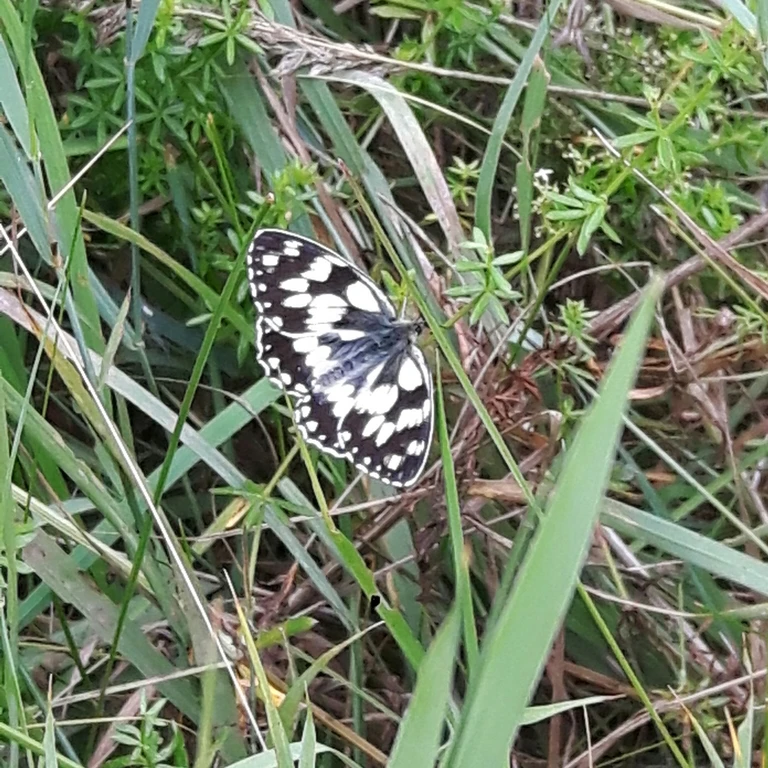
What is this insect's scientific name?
Melanargia galathea
